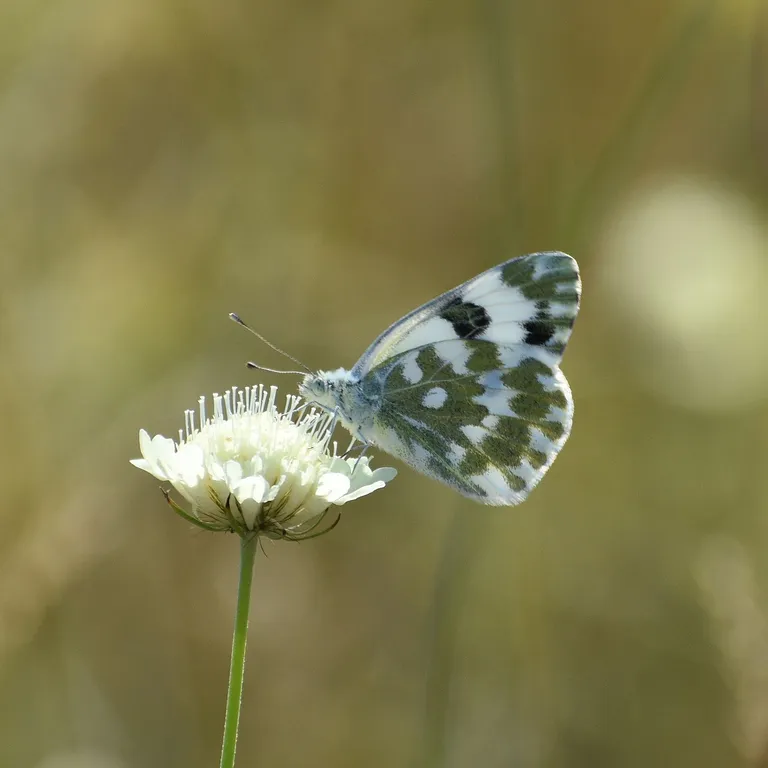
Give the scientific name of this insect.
Pontia edusa
